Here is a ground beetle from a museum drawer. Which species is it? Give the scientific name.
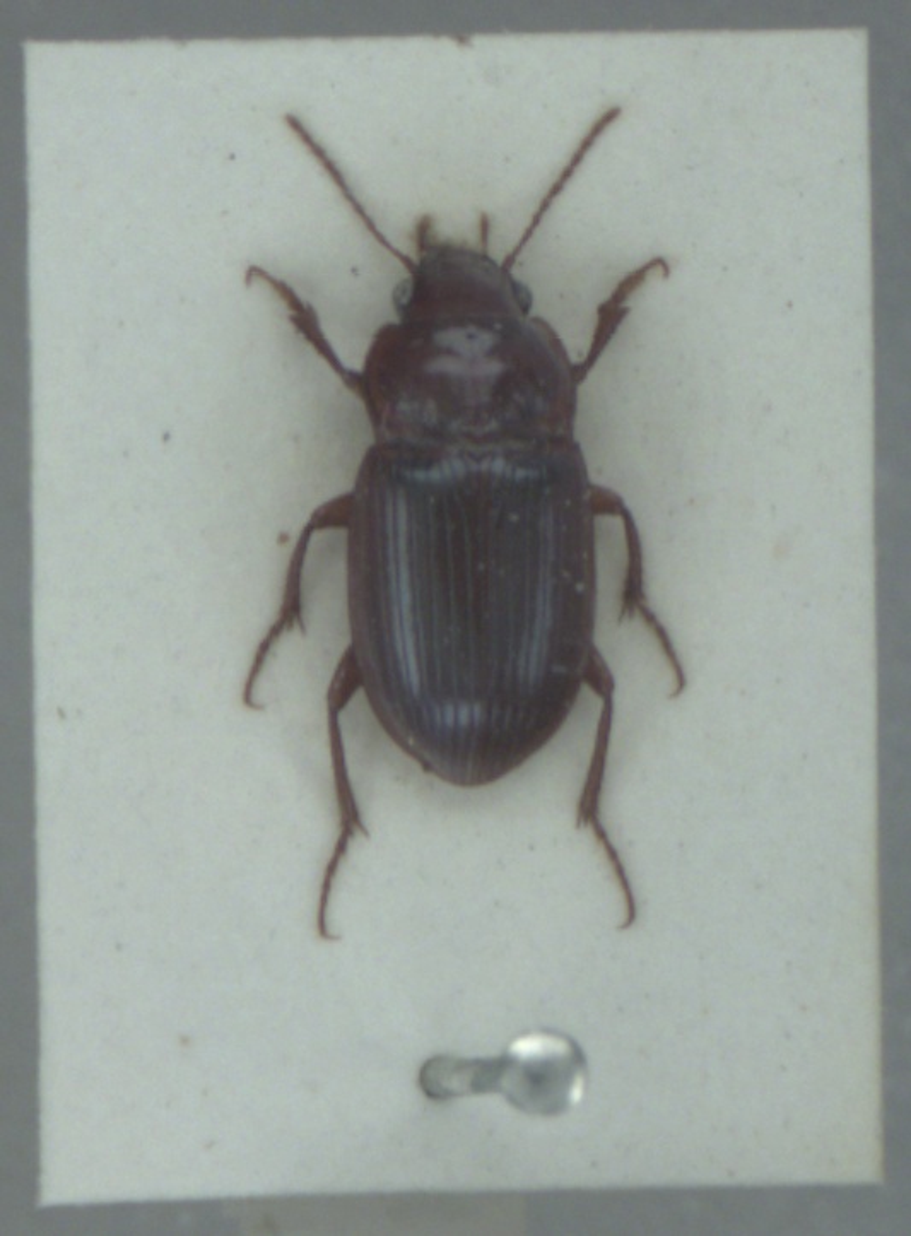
Amara fulva
